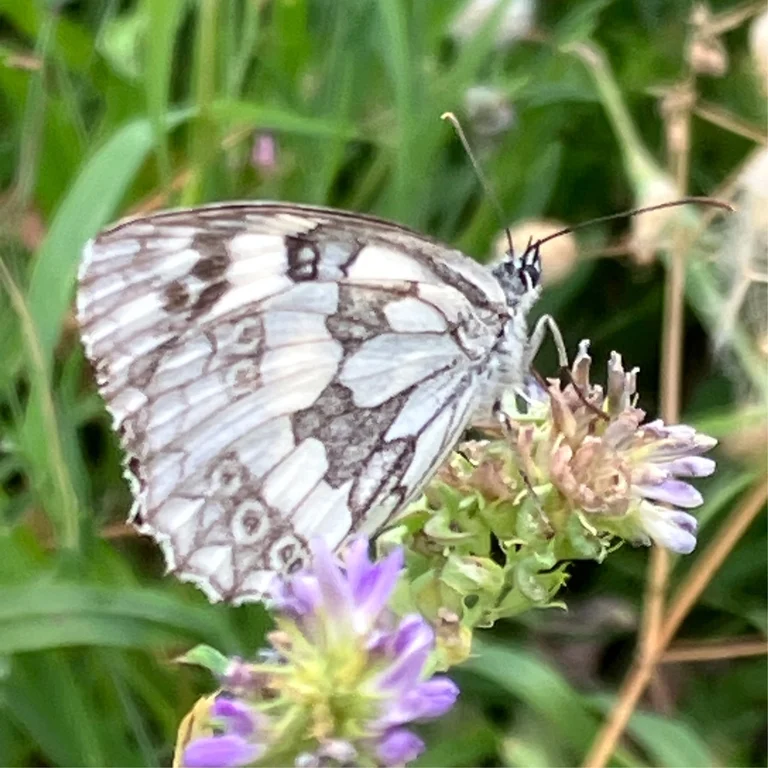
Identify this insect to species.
Melanargia galathea
